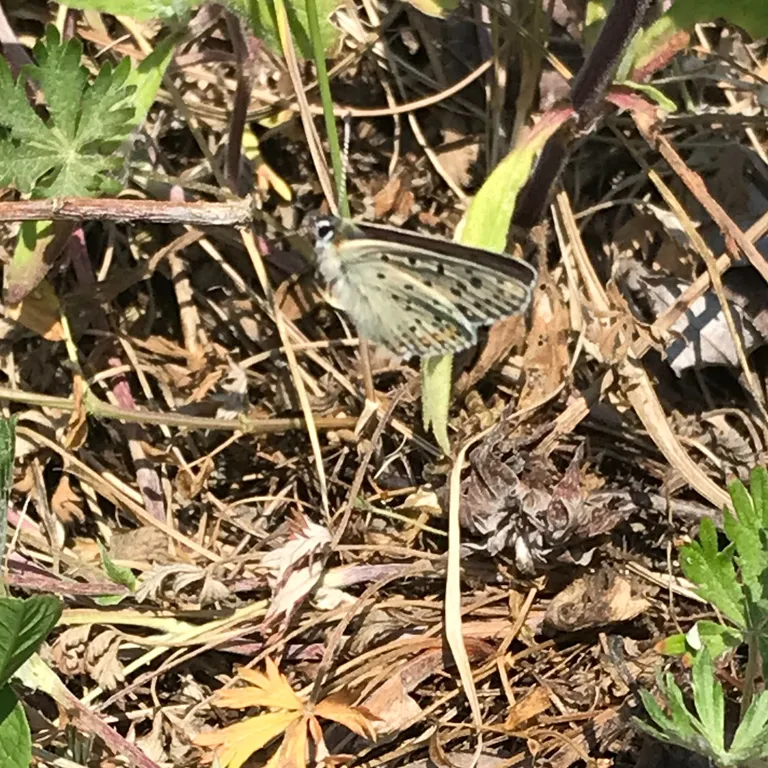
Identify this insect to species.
Lycaena tityrus (also Loweia tityrus)
